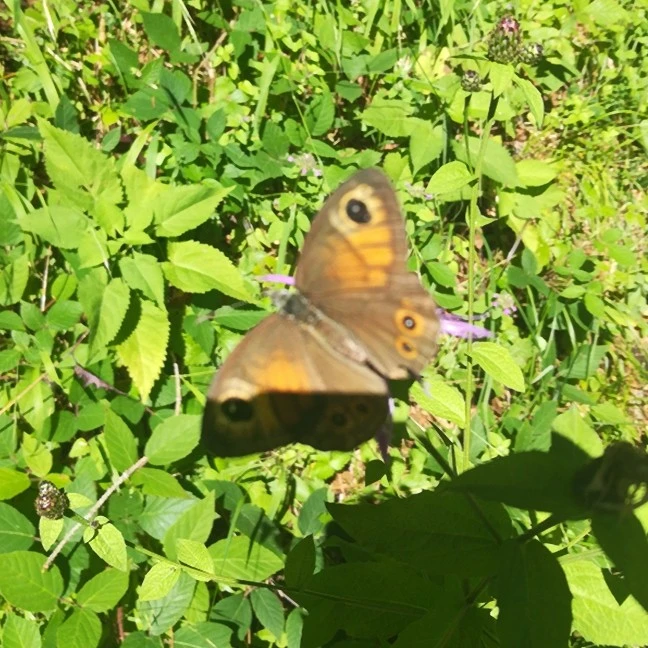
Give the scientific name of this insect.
Lasiommata maera (also Pararge maera)
